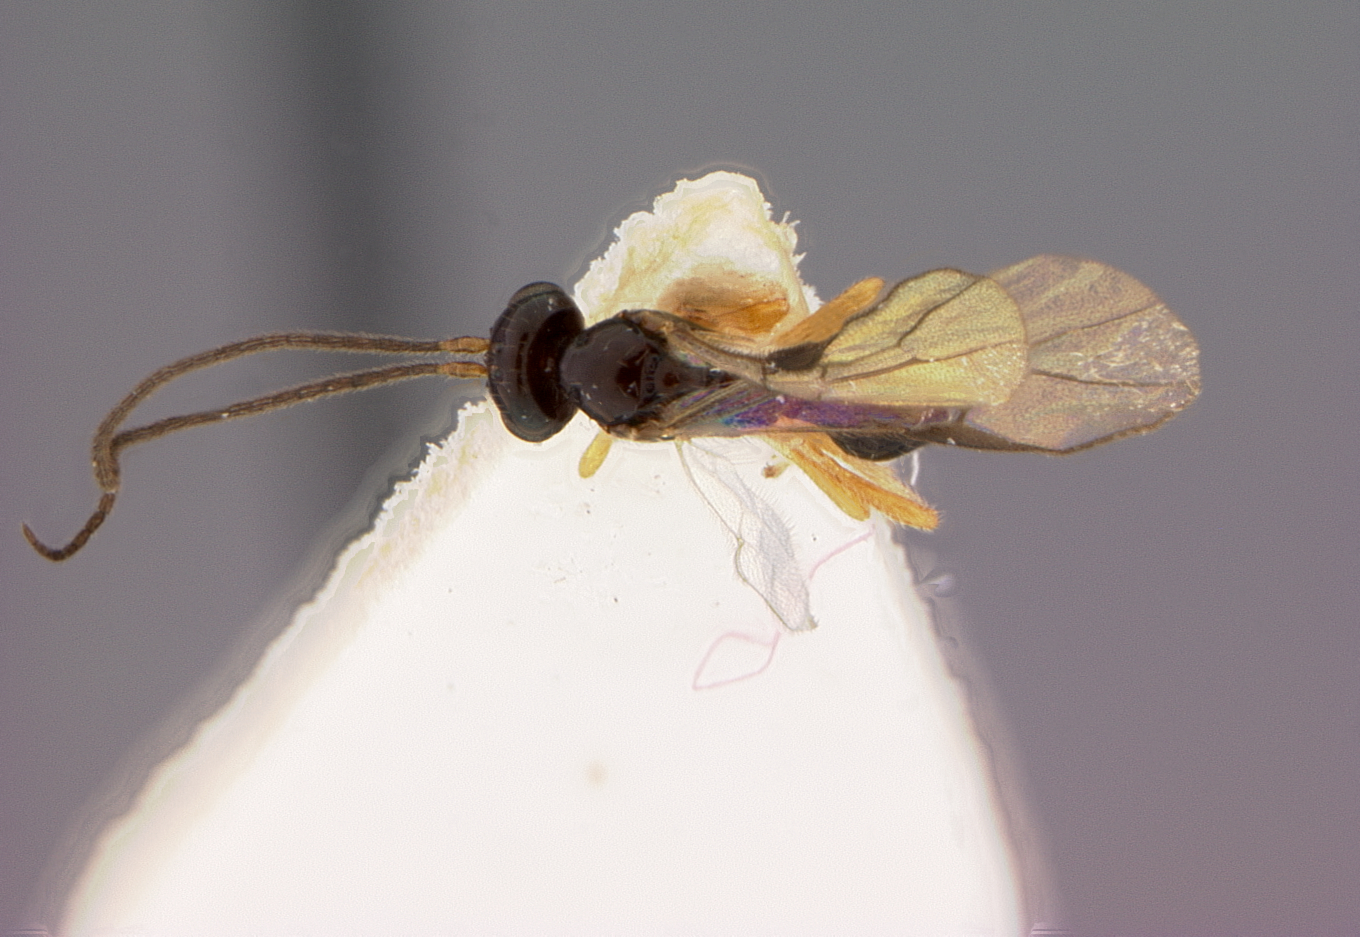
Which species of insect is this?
Opius angustisulcus
